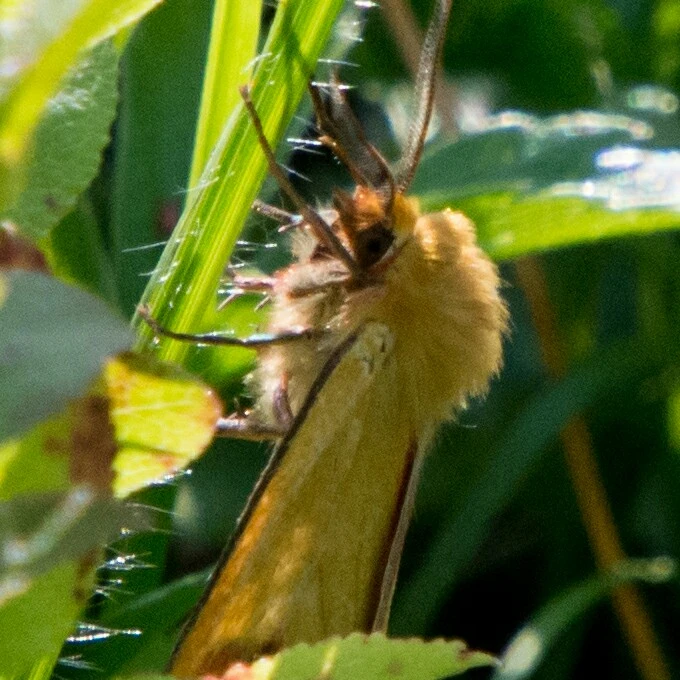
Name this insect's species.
Diacrisia sannio
